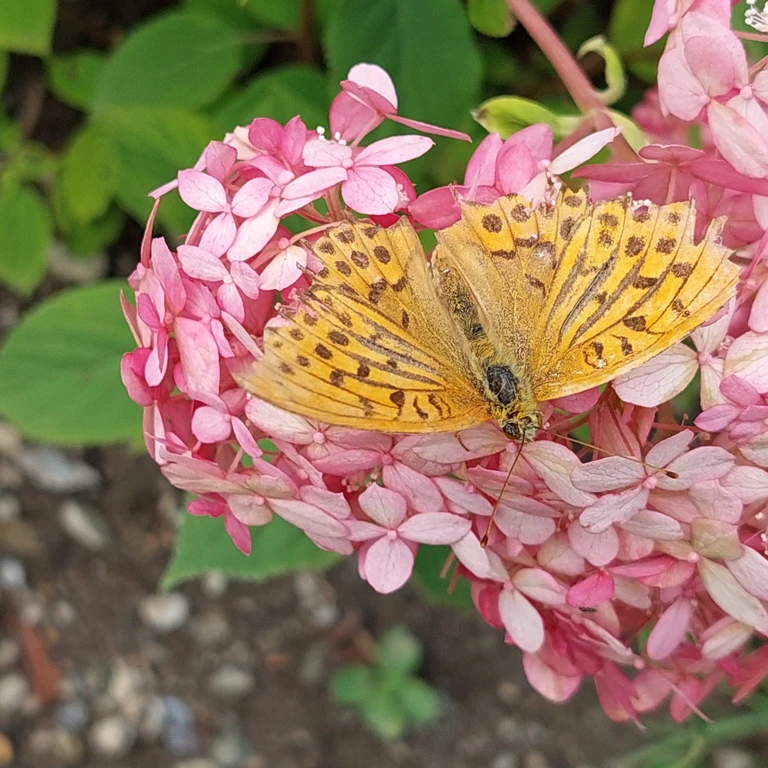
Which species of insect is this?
Argynnis paphia
